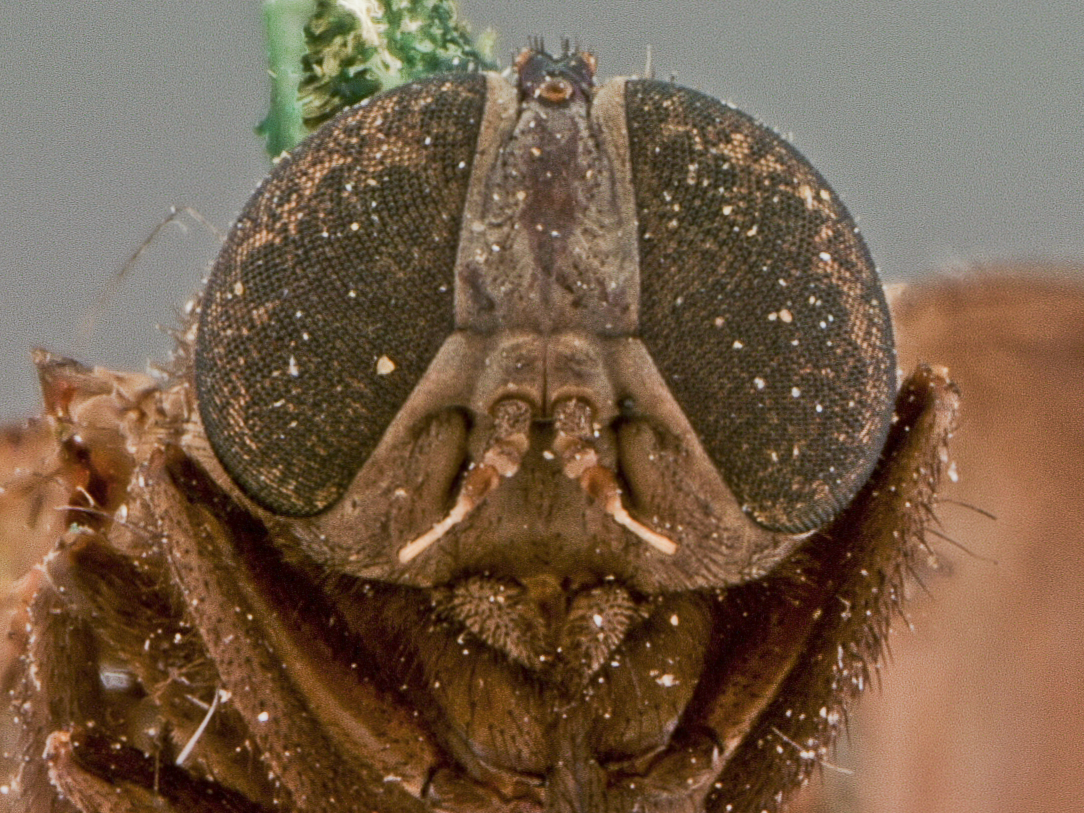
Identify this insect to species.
Asaphomyia texensis
